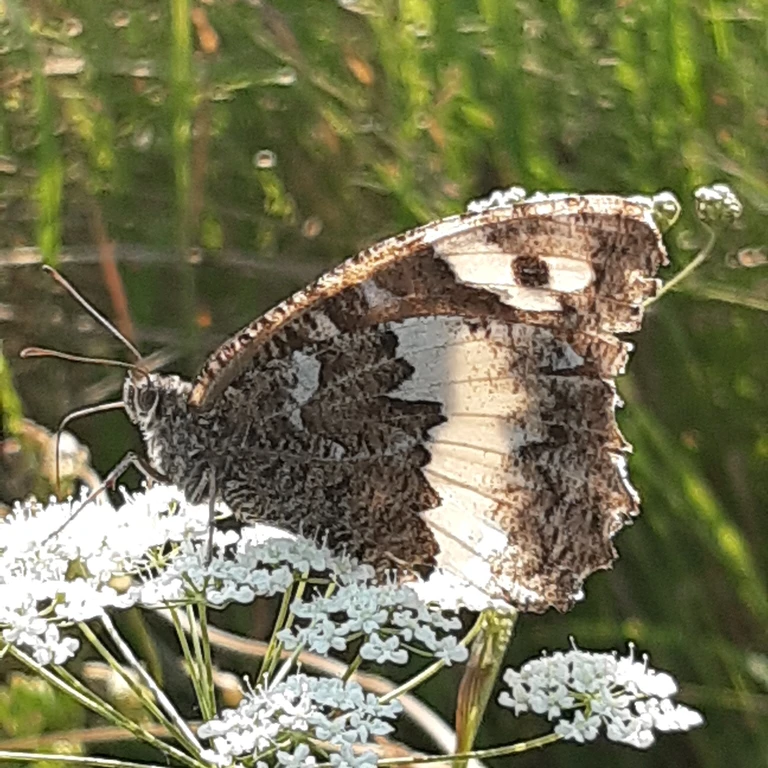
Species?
Brintesia circe
